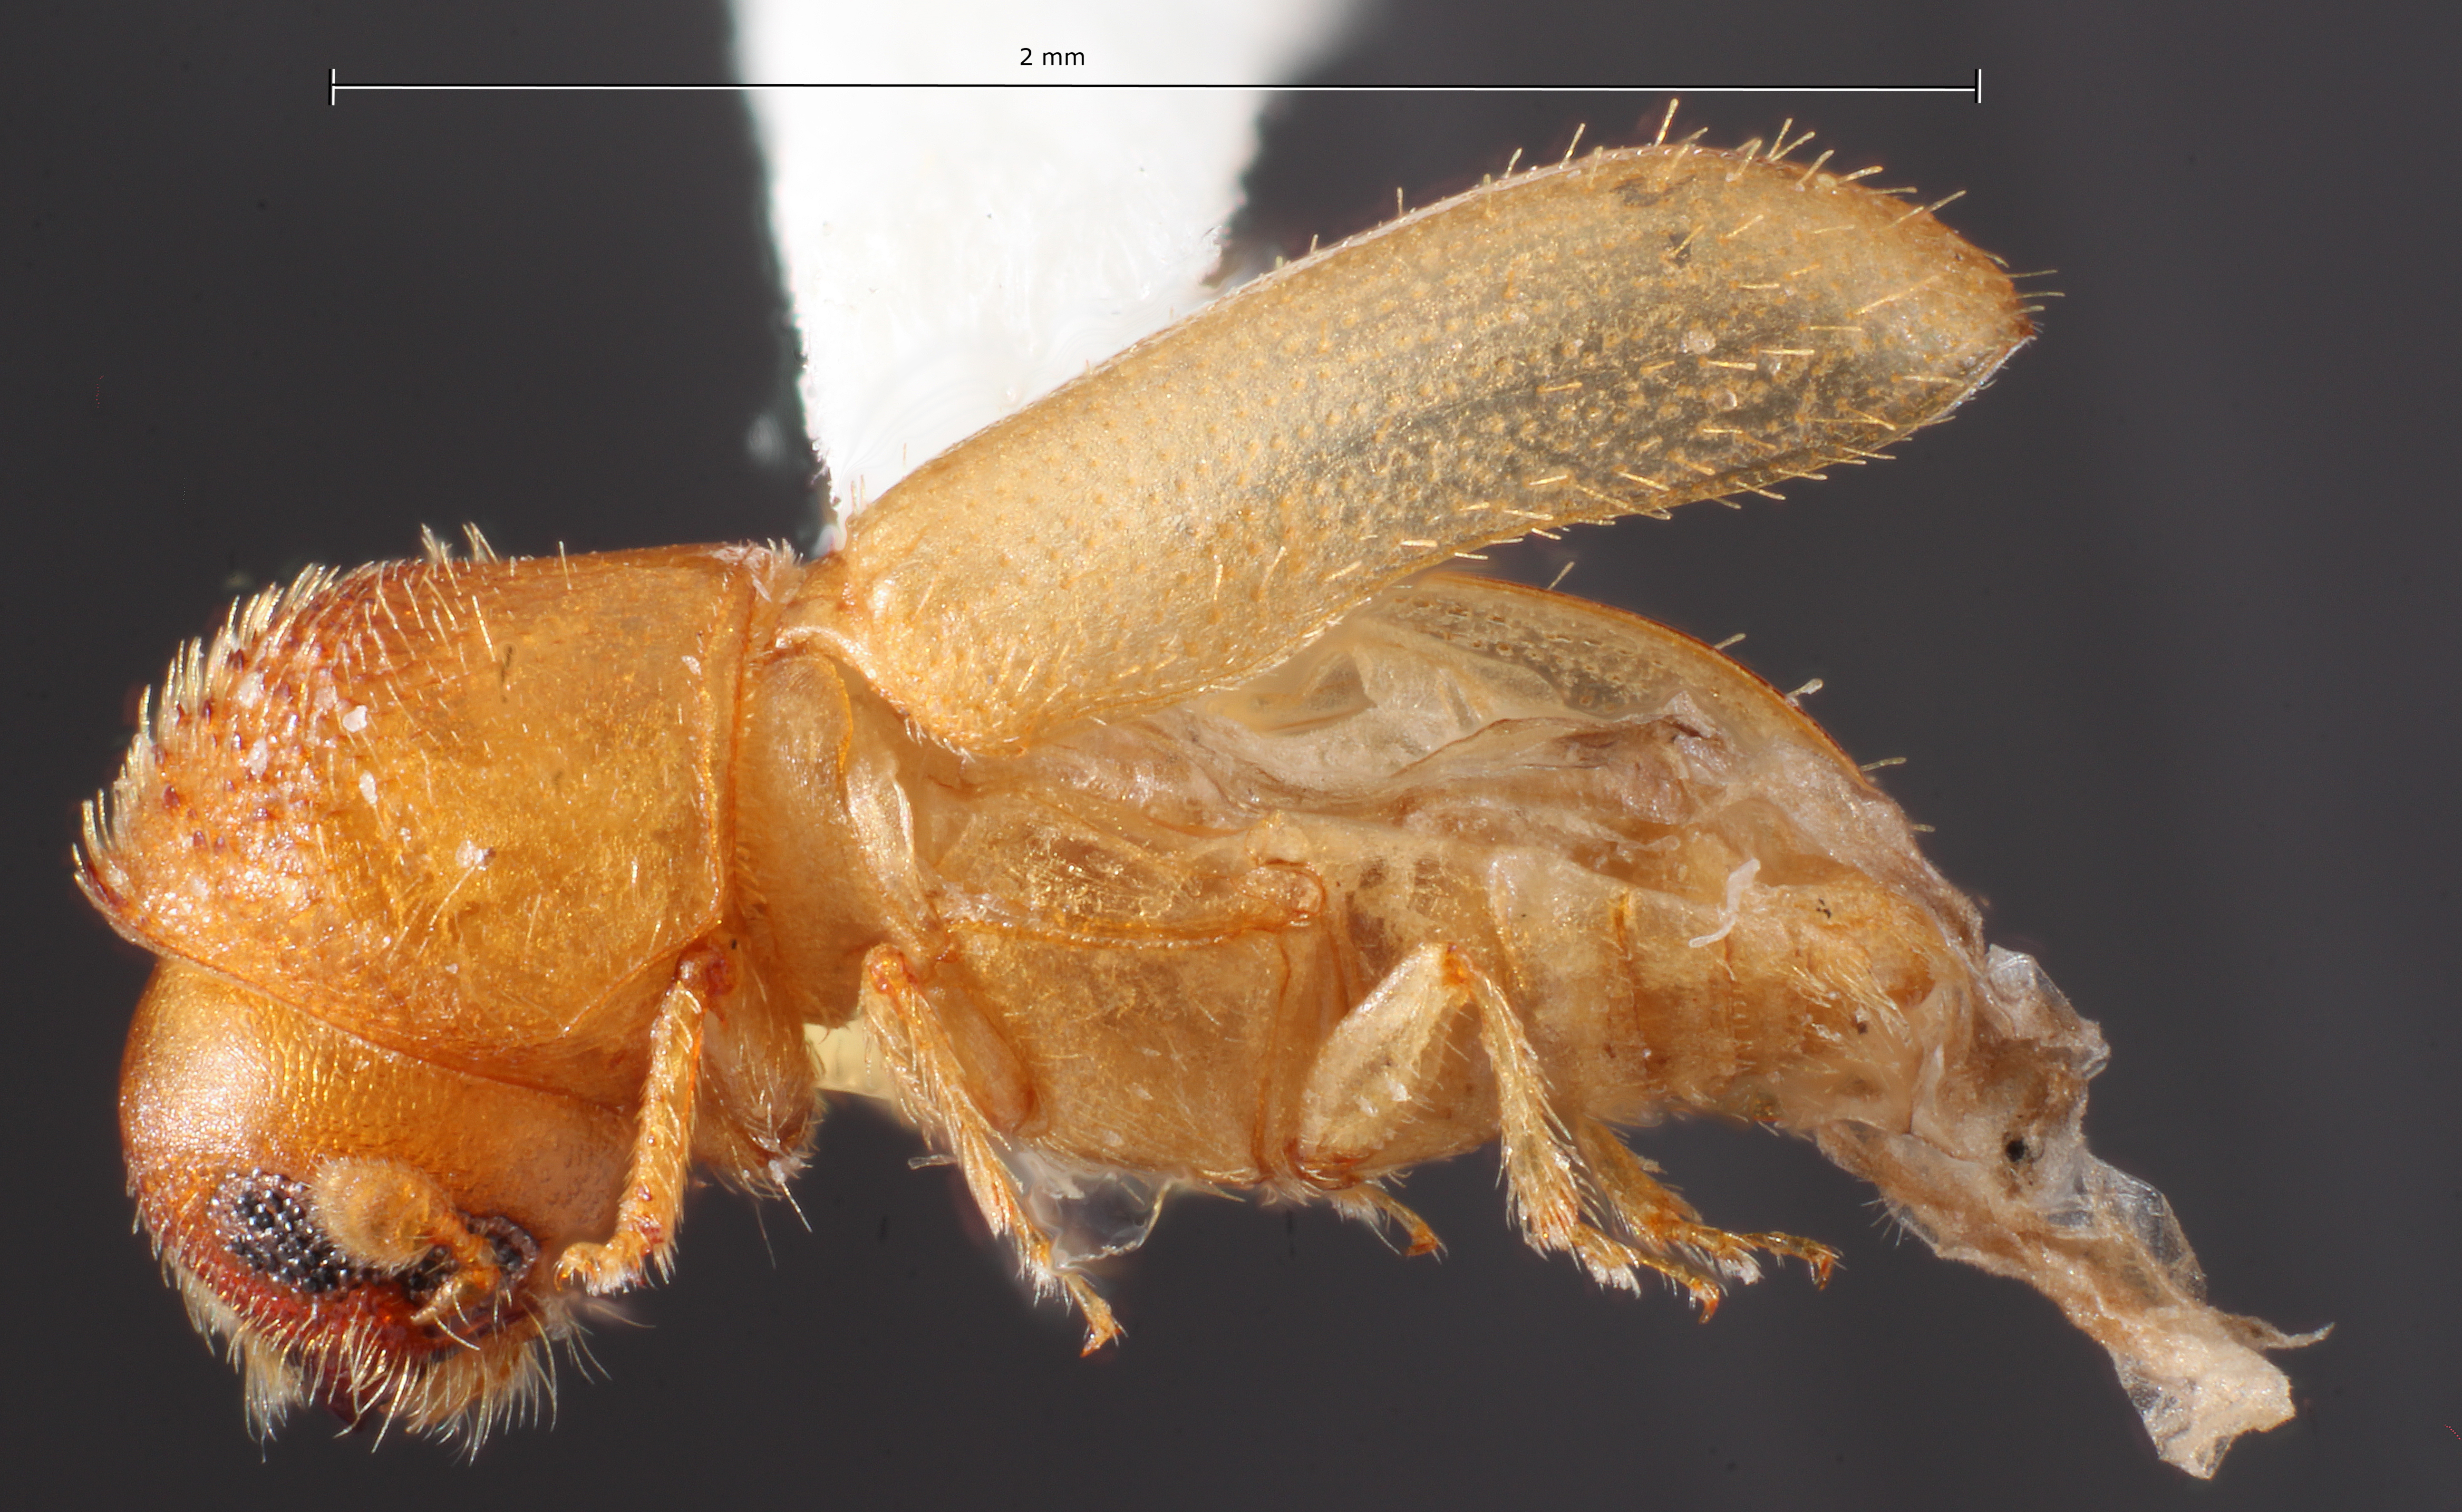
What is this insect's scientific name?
Cryptocarenus frontalis
